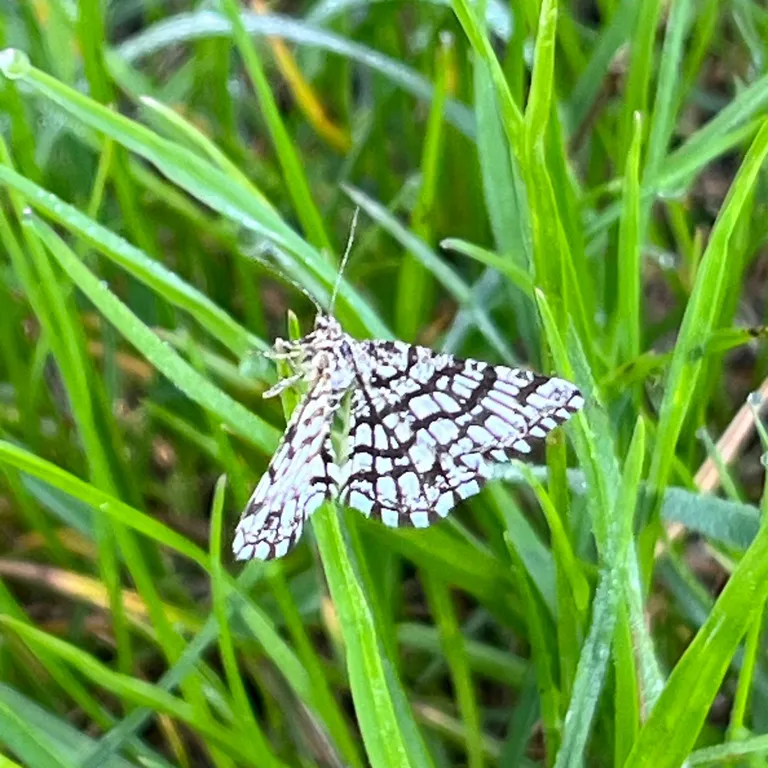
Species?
Chiasmia clathrata
